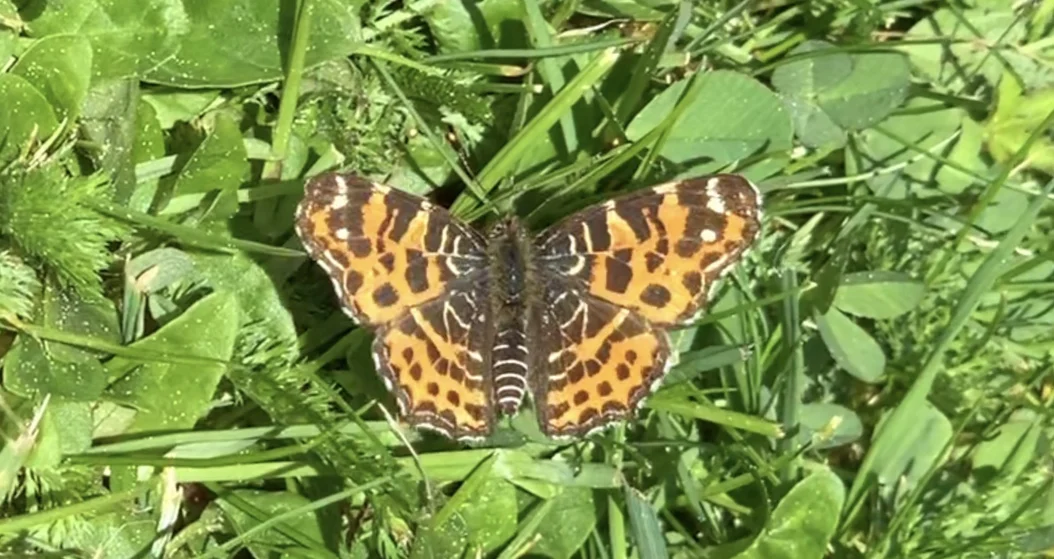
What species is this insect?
Araschnia levana
